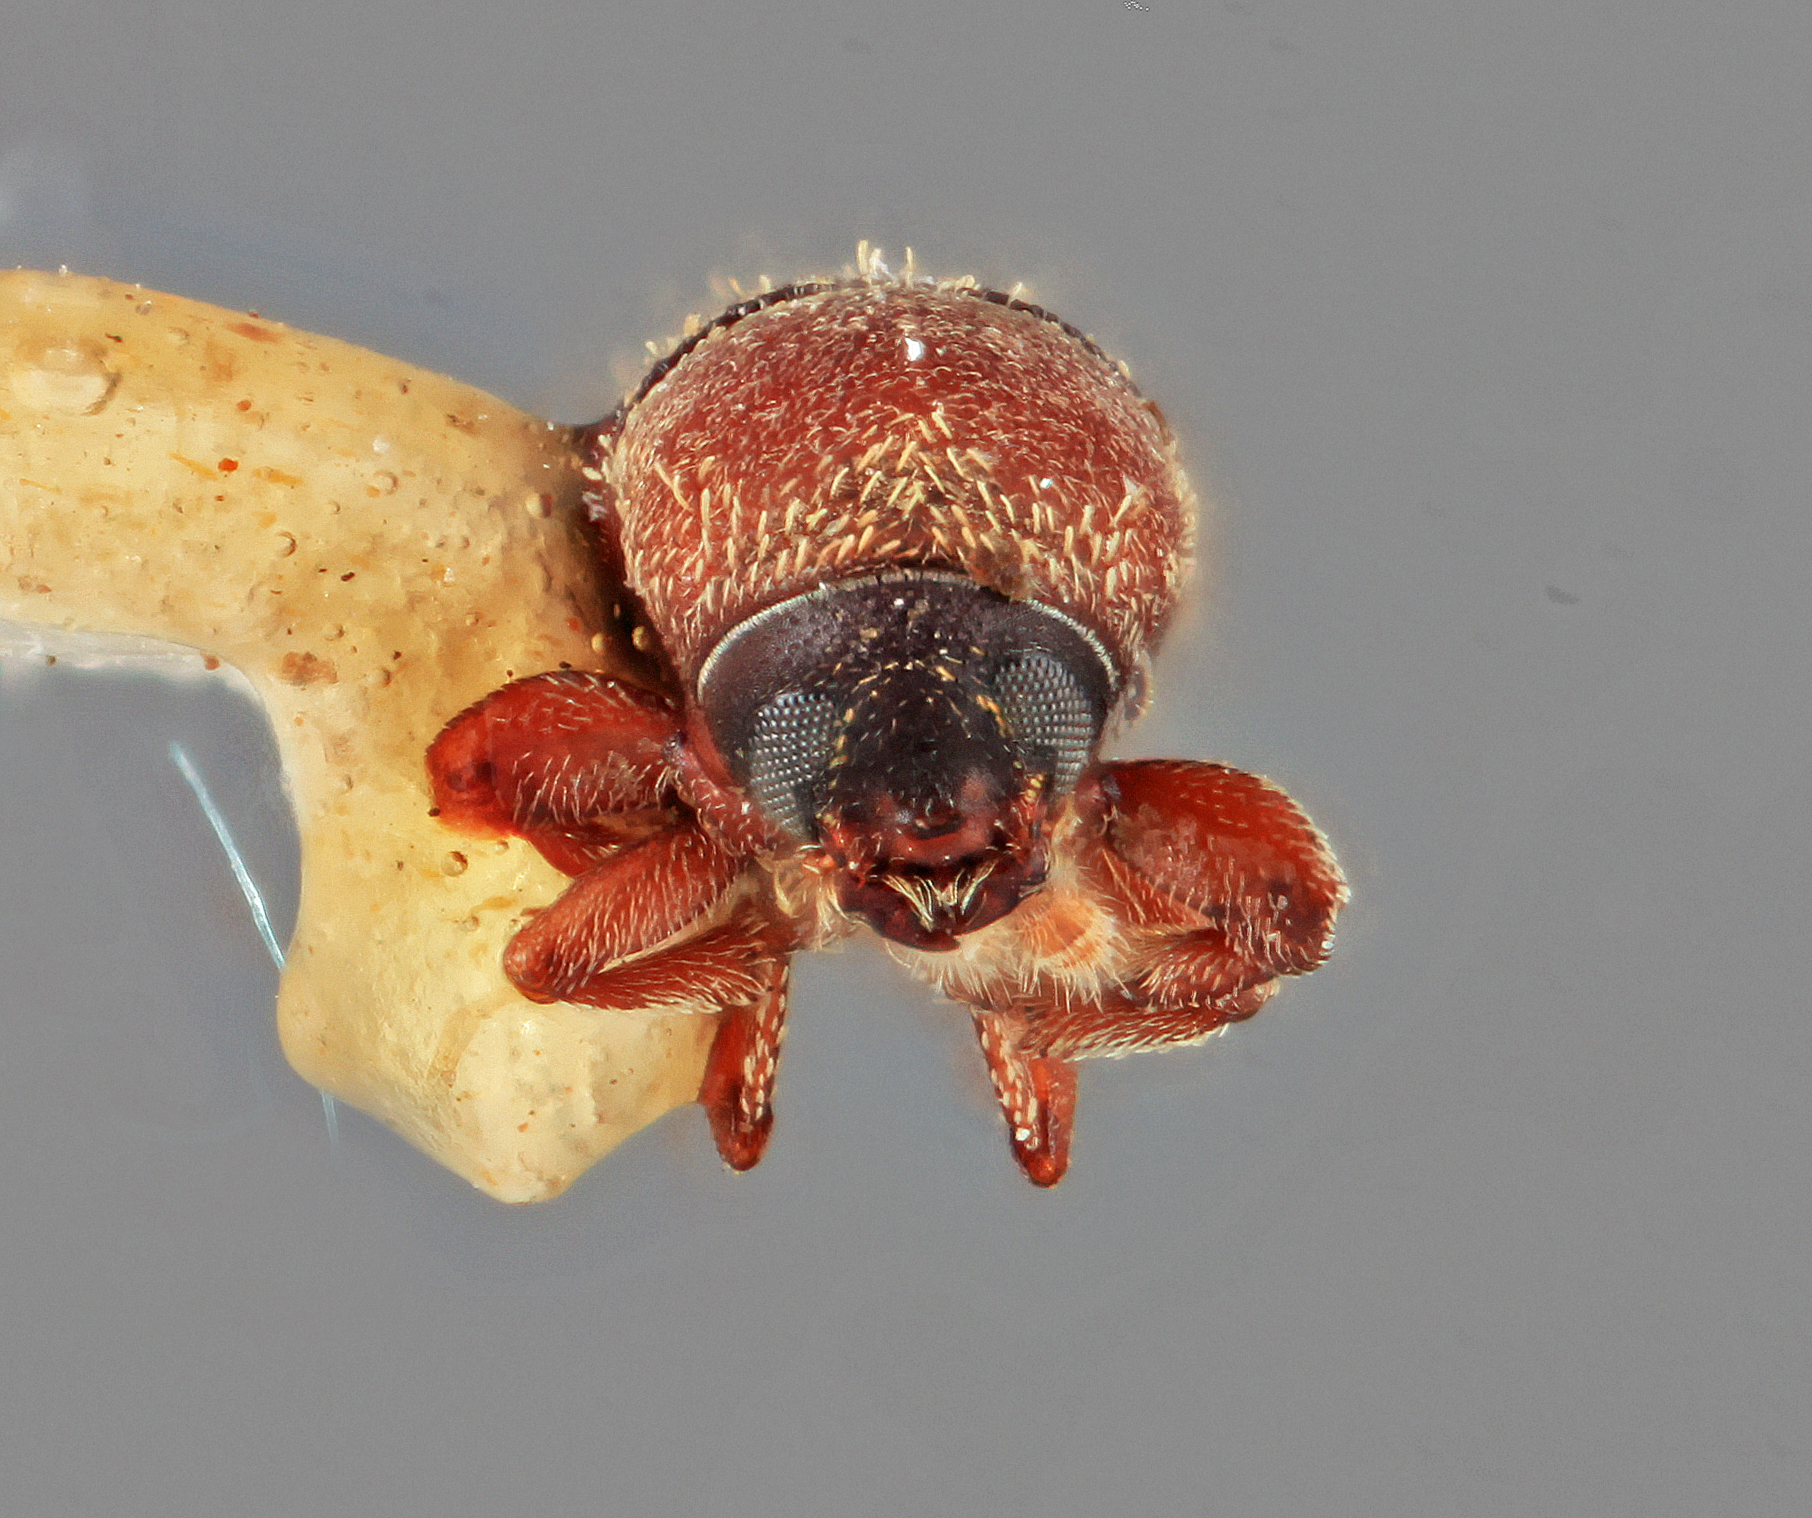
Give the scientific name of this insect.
Cnesinus denotatus
